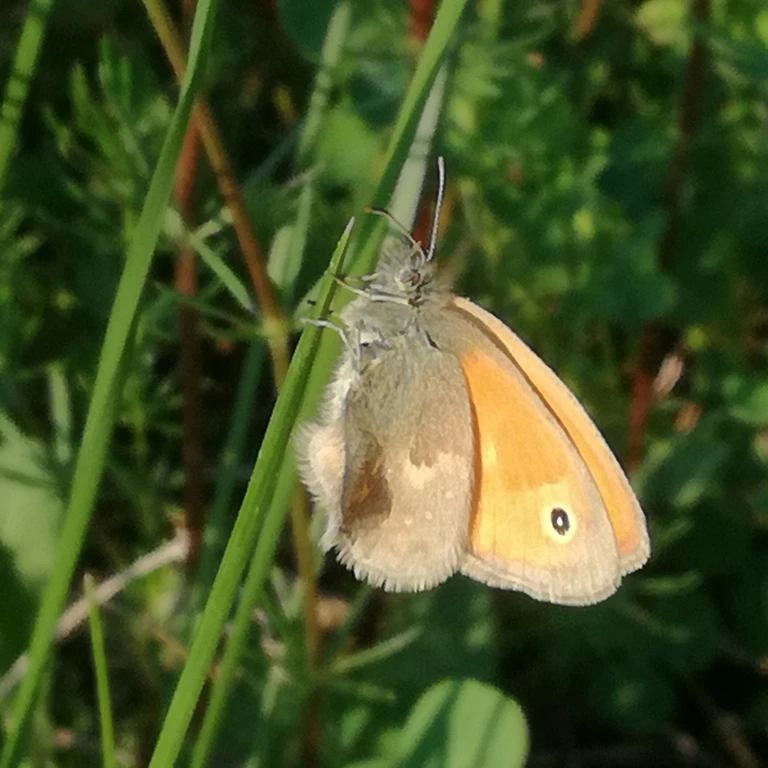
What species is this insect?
Coenonympha pamphilus
